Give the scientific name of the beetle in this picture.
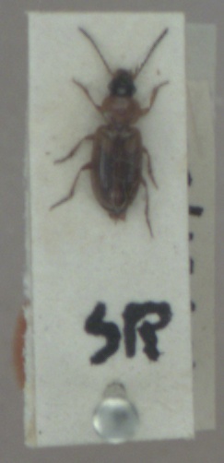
Acupalpus dorsalis
